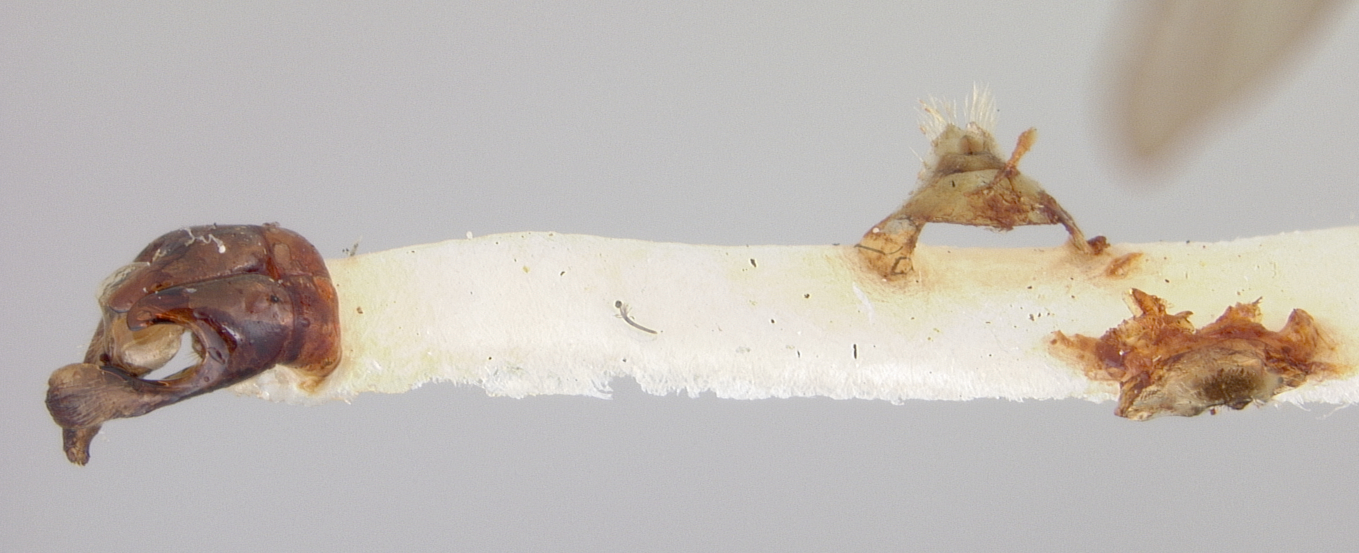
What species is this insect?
Andrena ribifloris
